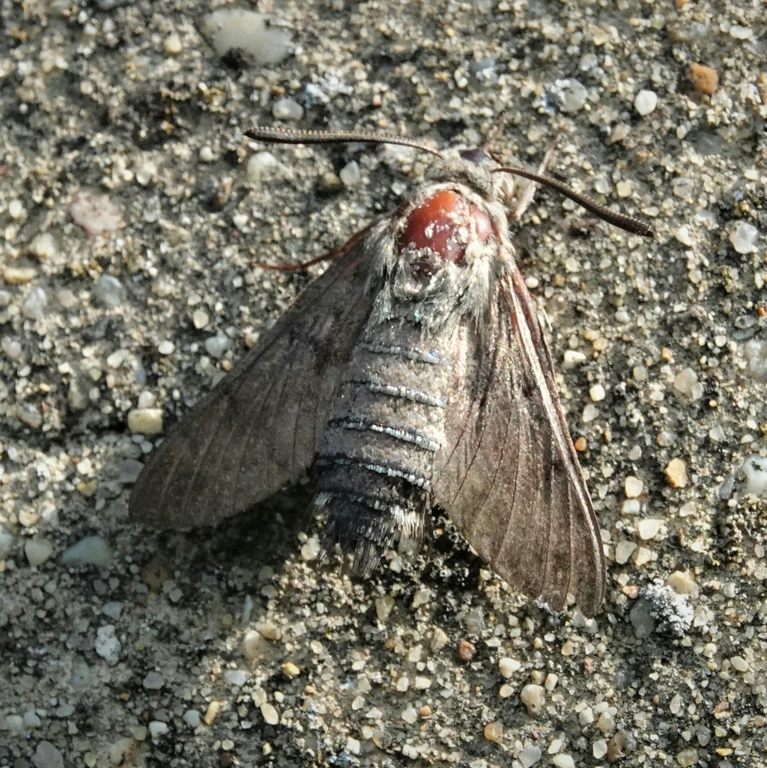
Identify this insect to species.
Macroglossum stellatarum
